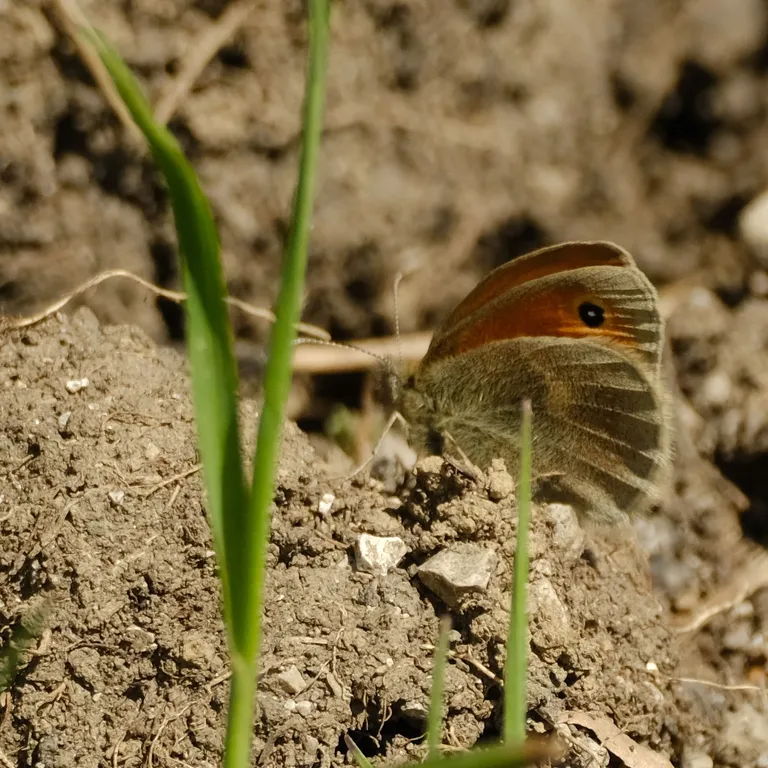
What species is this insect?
Coenonympha pamphilus
